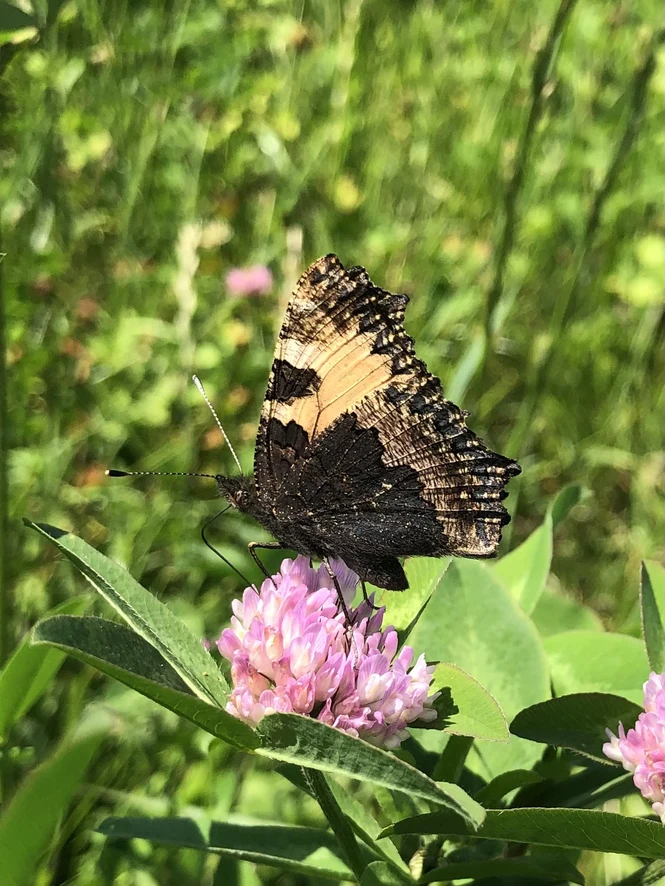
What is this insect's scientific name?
Aglais urticae
